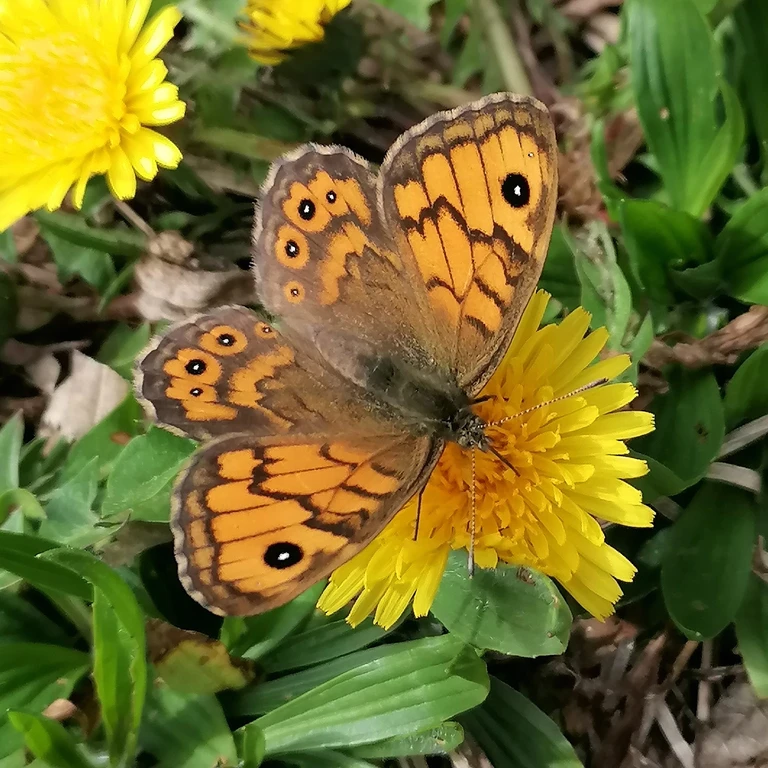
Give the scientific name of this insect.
Lasiommata megera (also Pararge megera)
